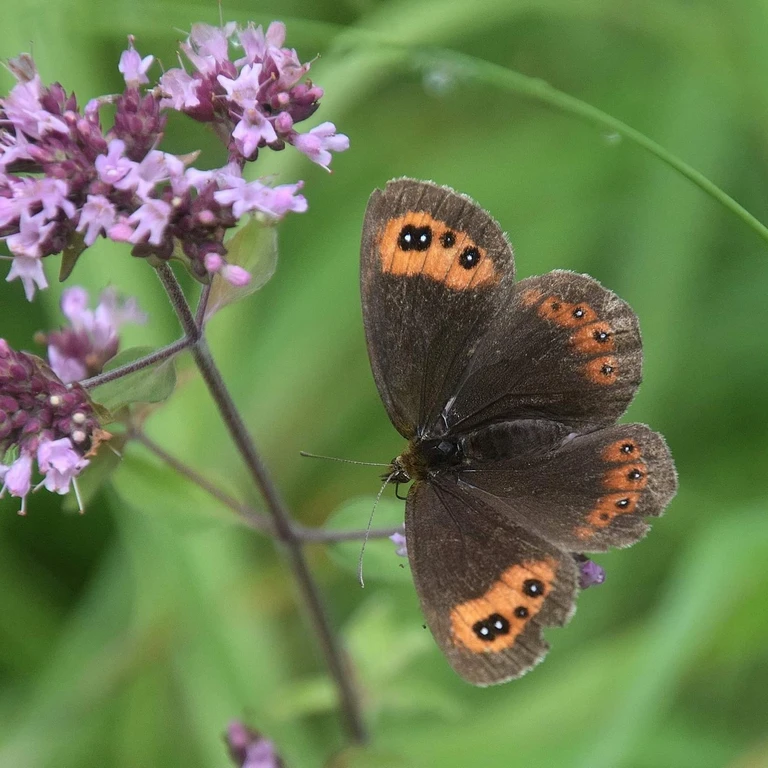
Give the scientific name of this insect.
Erebia aethiops
